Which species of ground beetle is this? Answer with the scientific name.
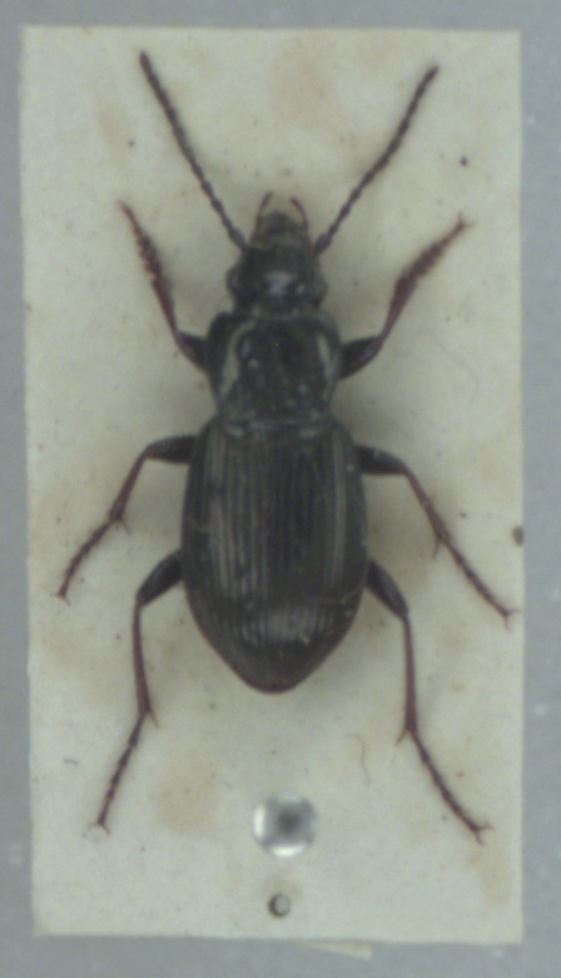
Pterostichus oblongopunctatus
